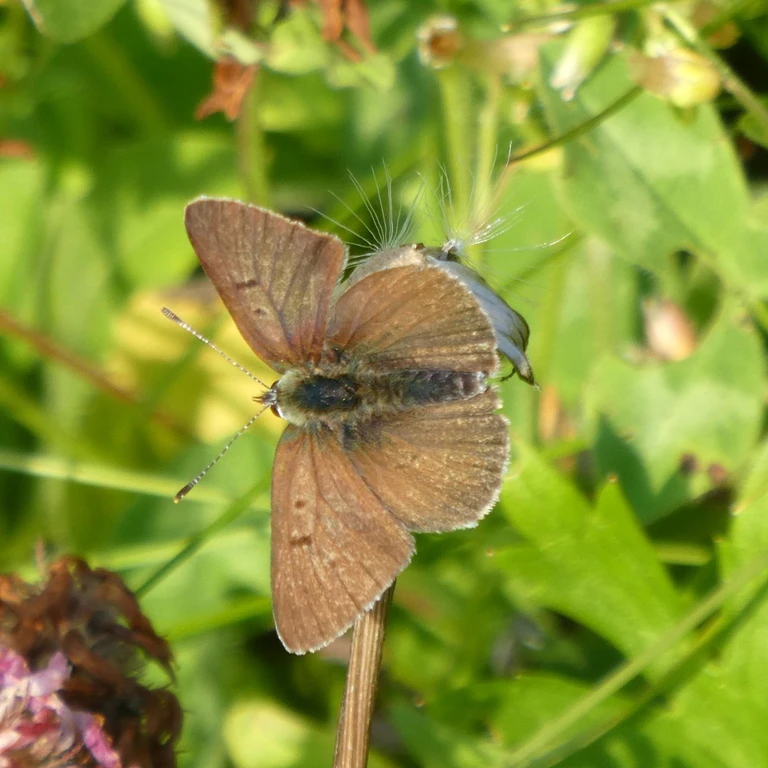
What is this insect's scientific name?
Lycaena tityrus (also Loweia tityrus)
